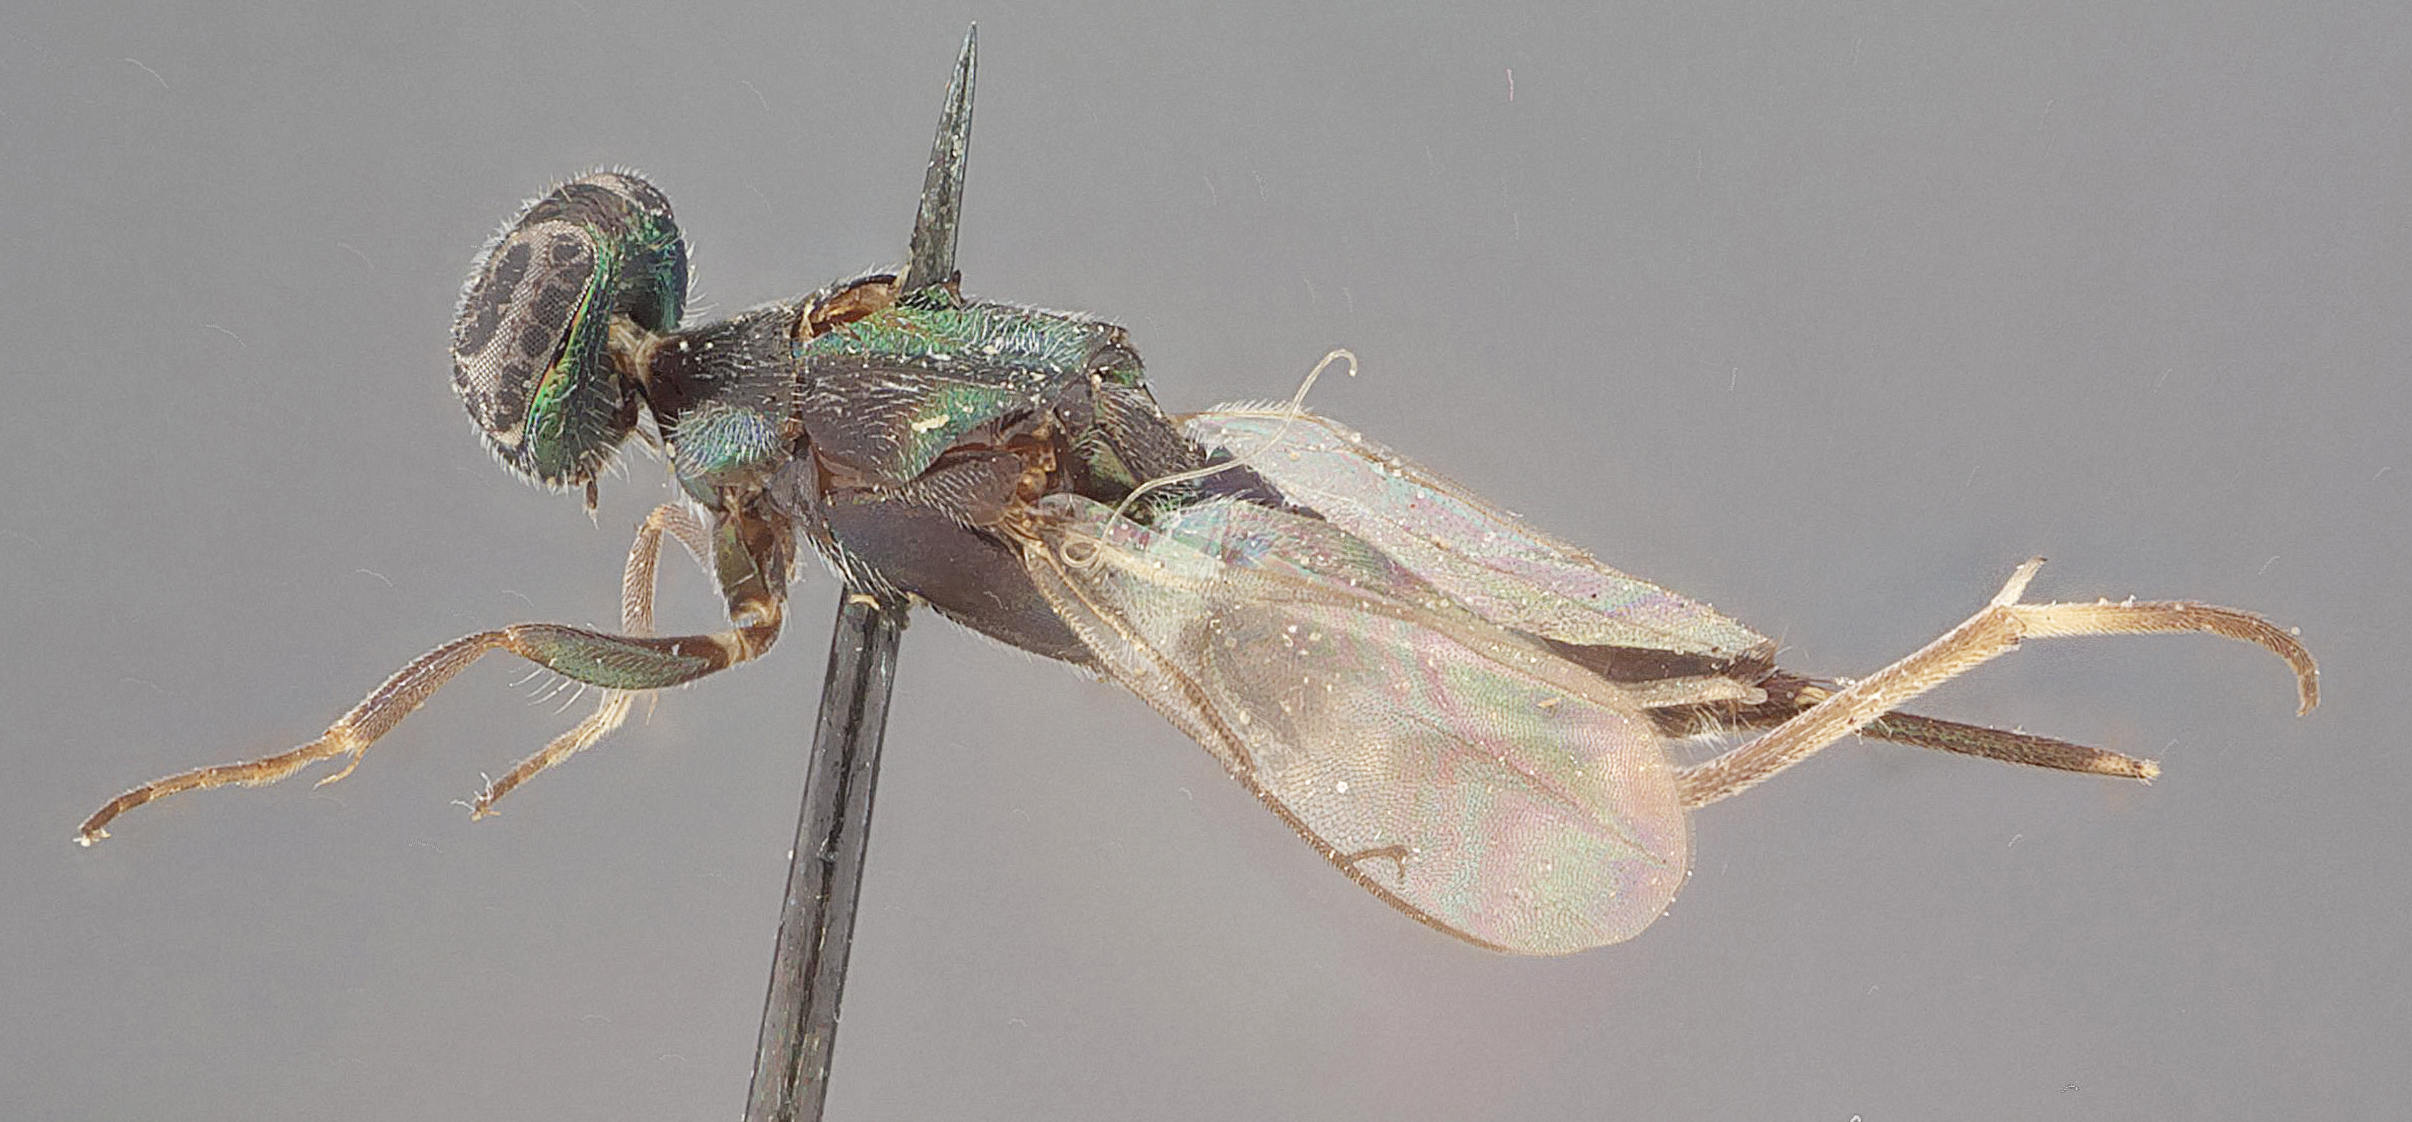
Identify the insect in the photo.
Metapelma strychnocola
